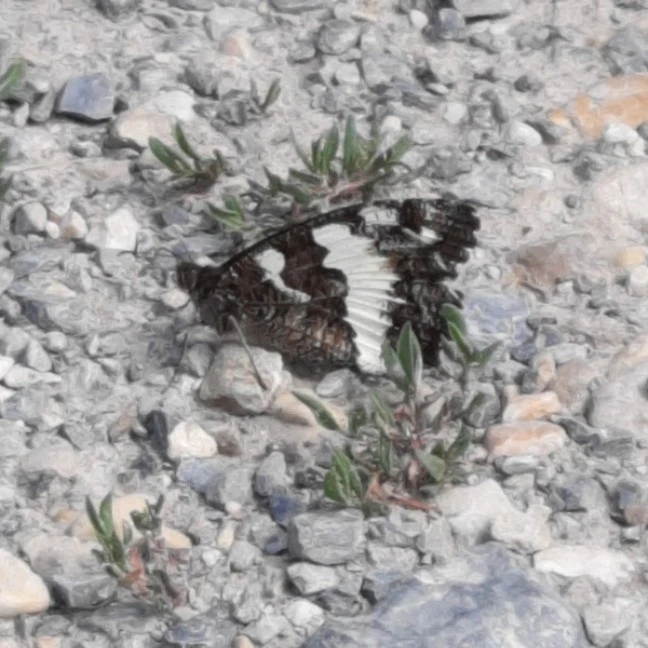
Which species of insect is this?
Brintesia circe
